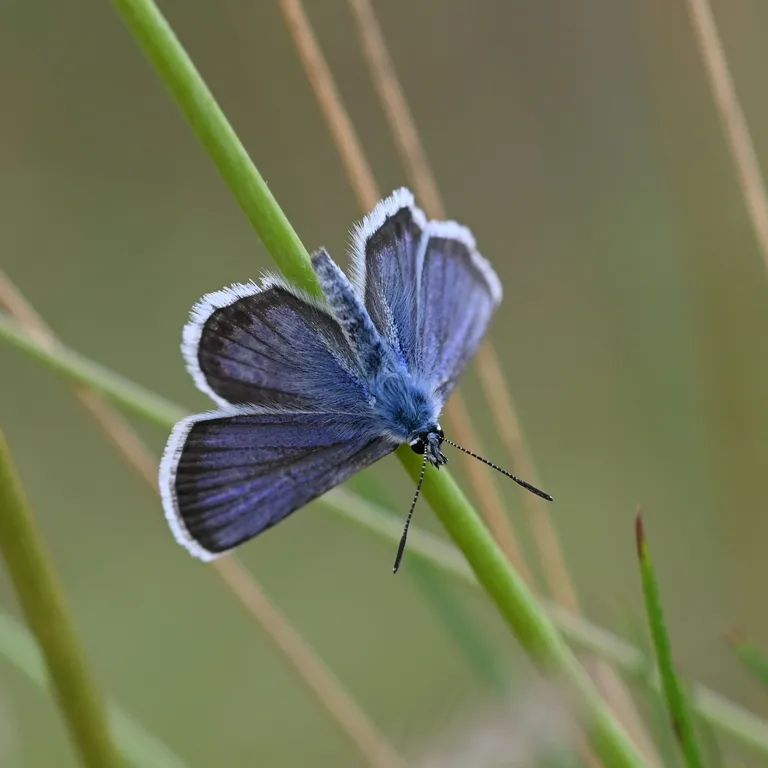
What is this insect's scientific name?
Plebejus argus
